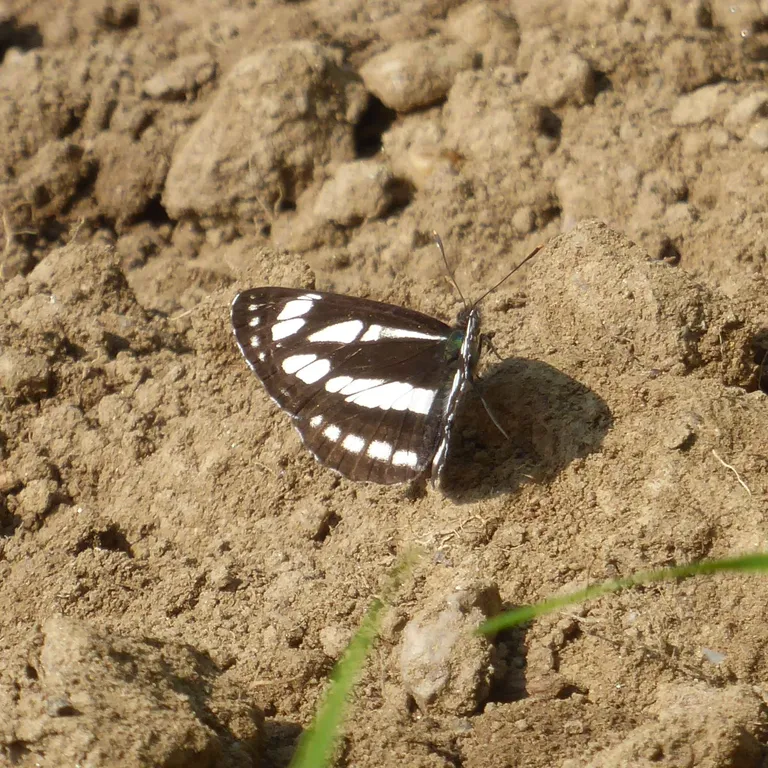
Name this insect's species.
Neptis sappho
